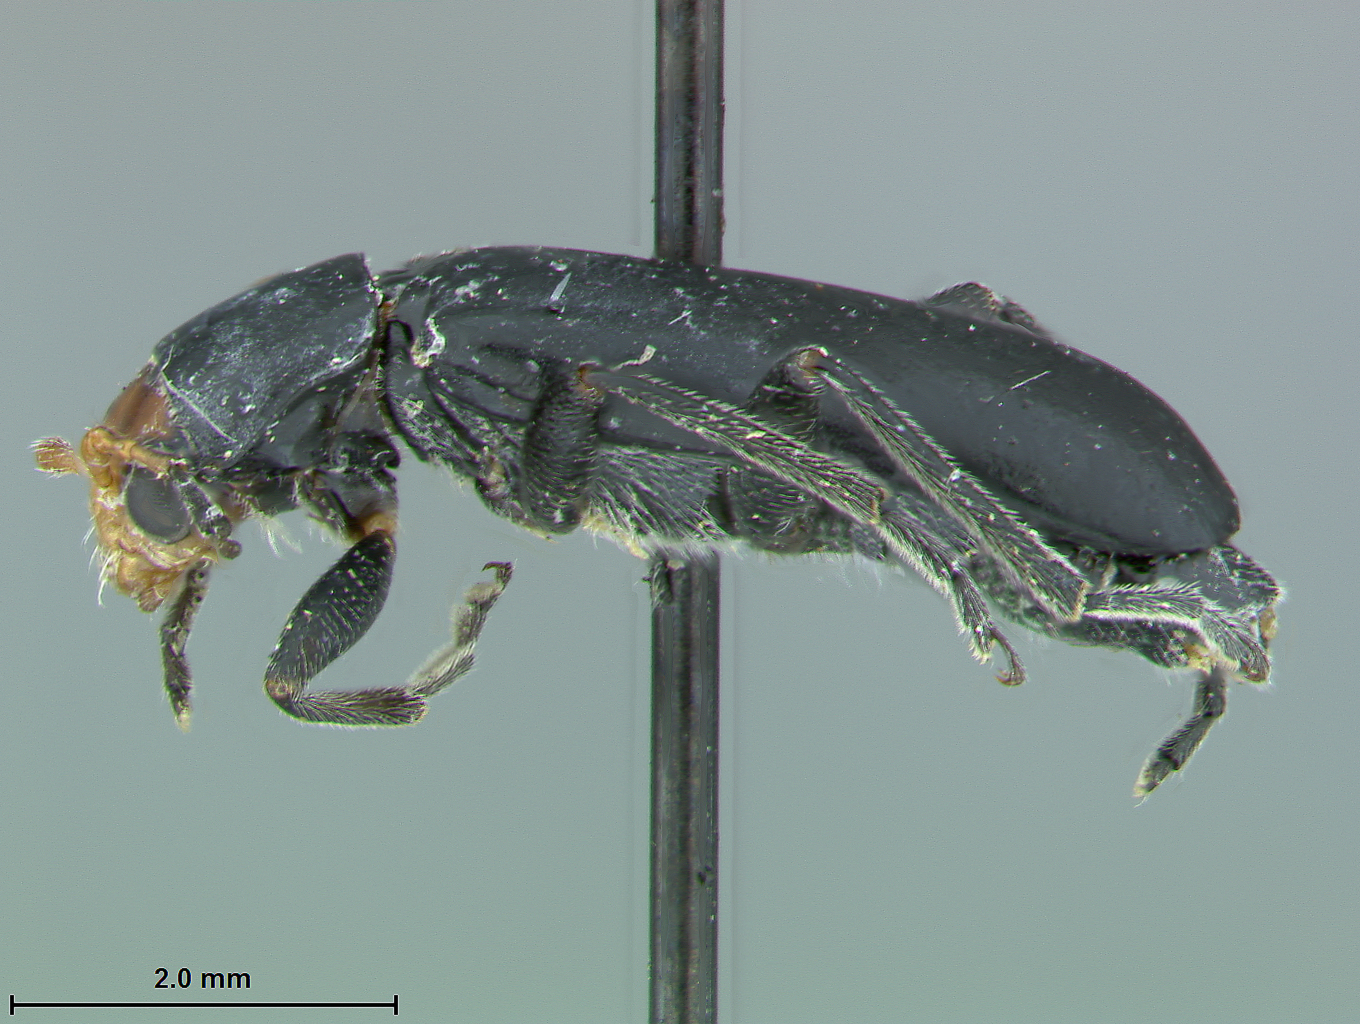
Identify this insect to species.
Luperodes flavoniger
